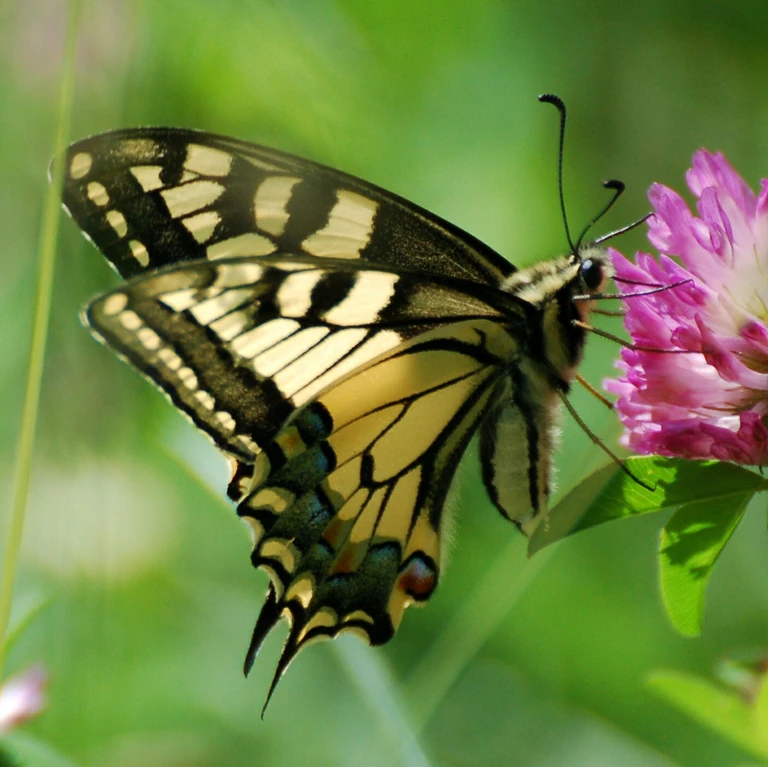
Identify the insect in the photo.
Papilio machaon
